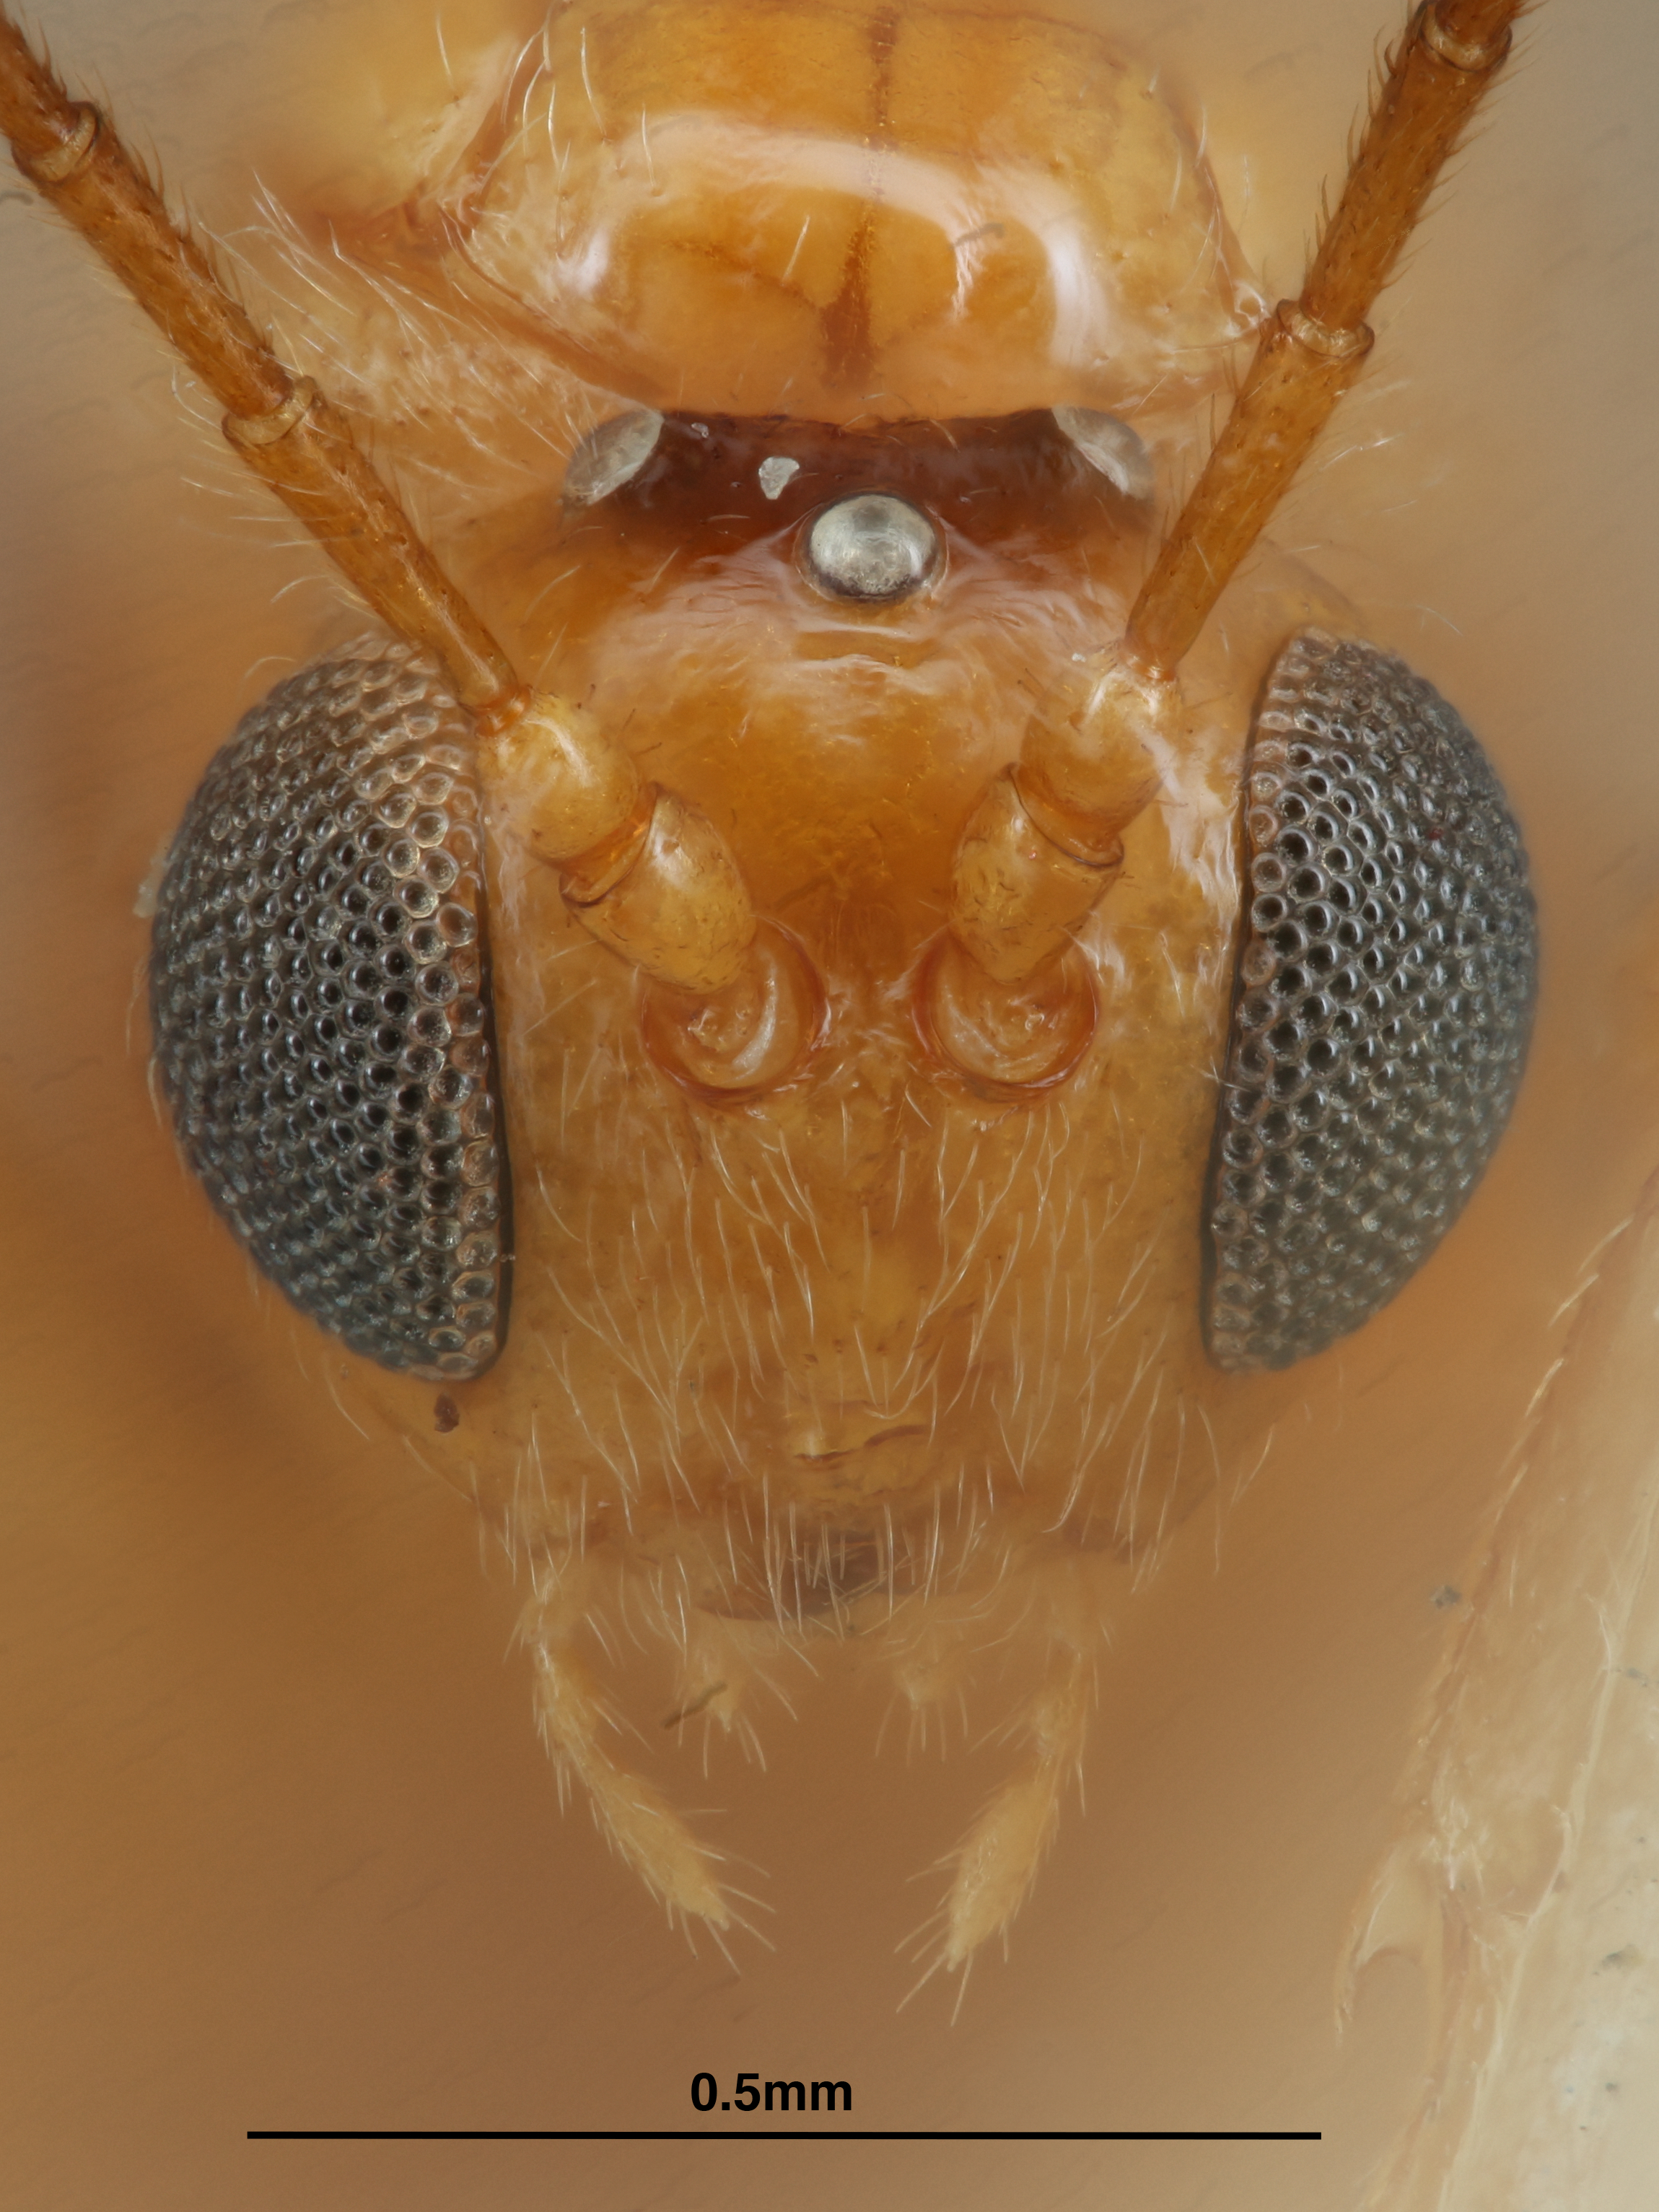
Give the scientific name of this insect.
Liodora viscida
